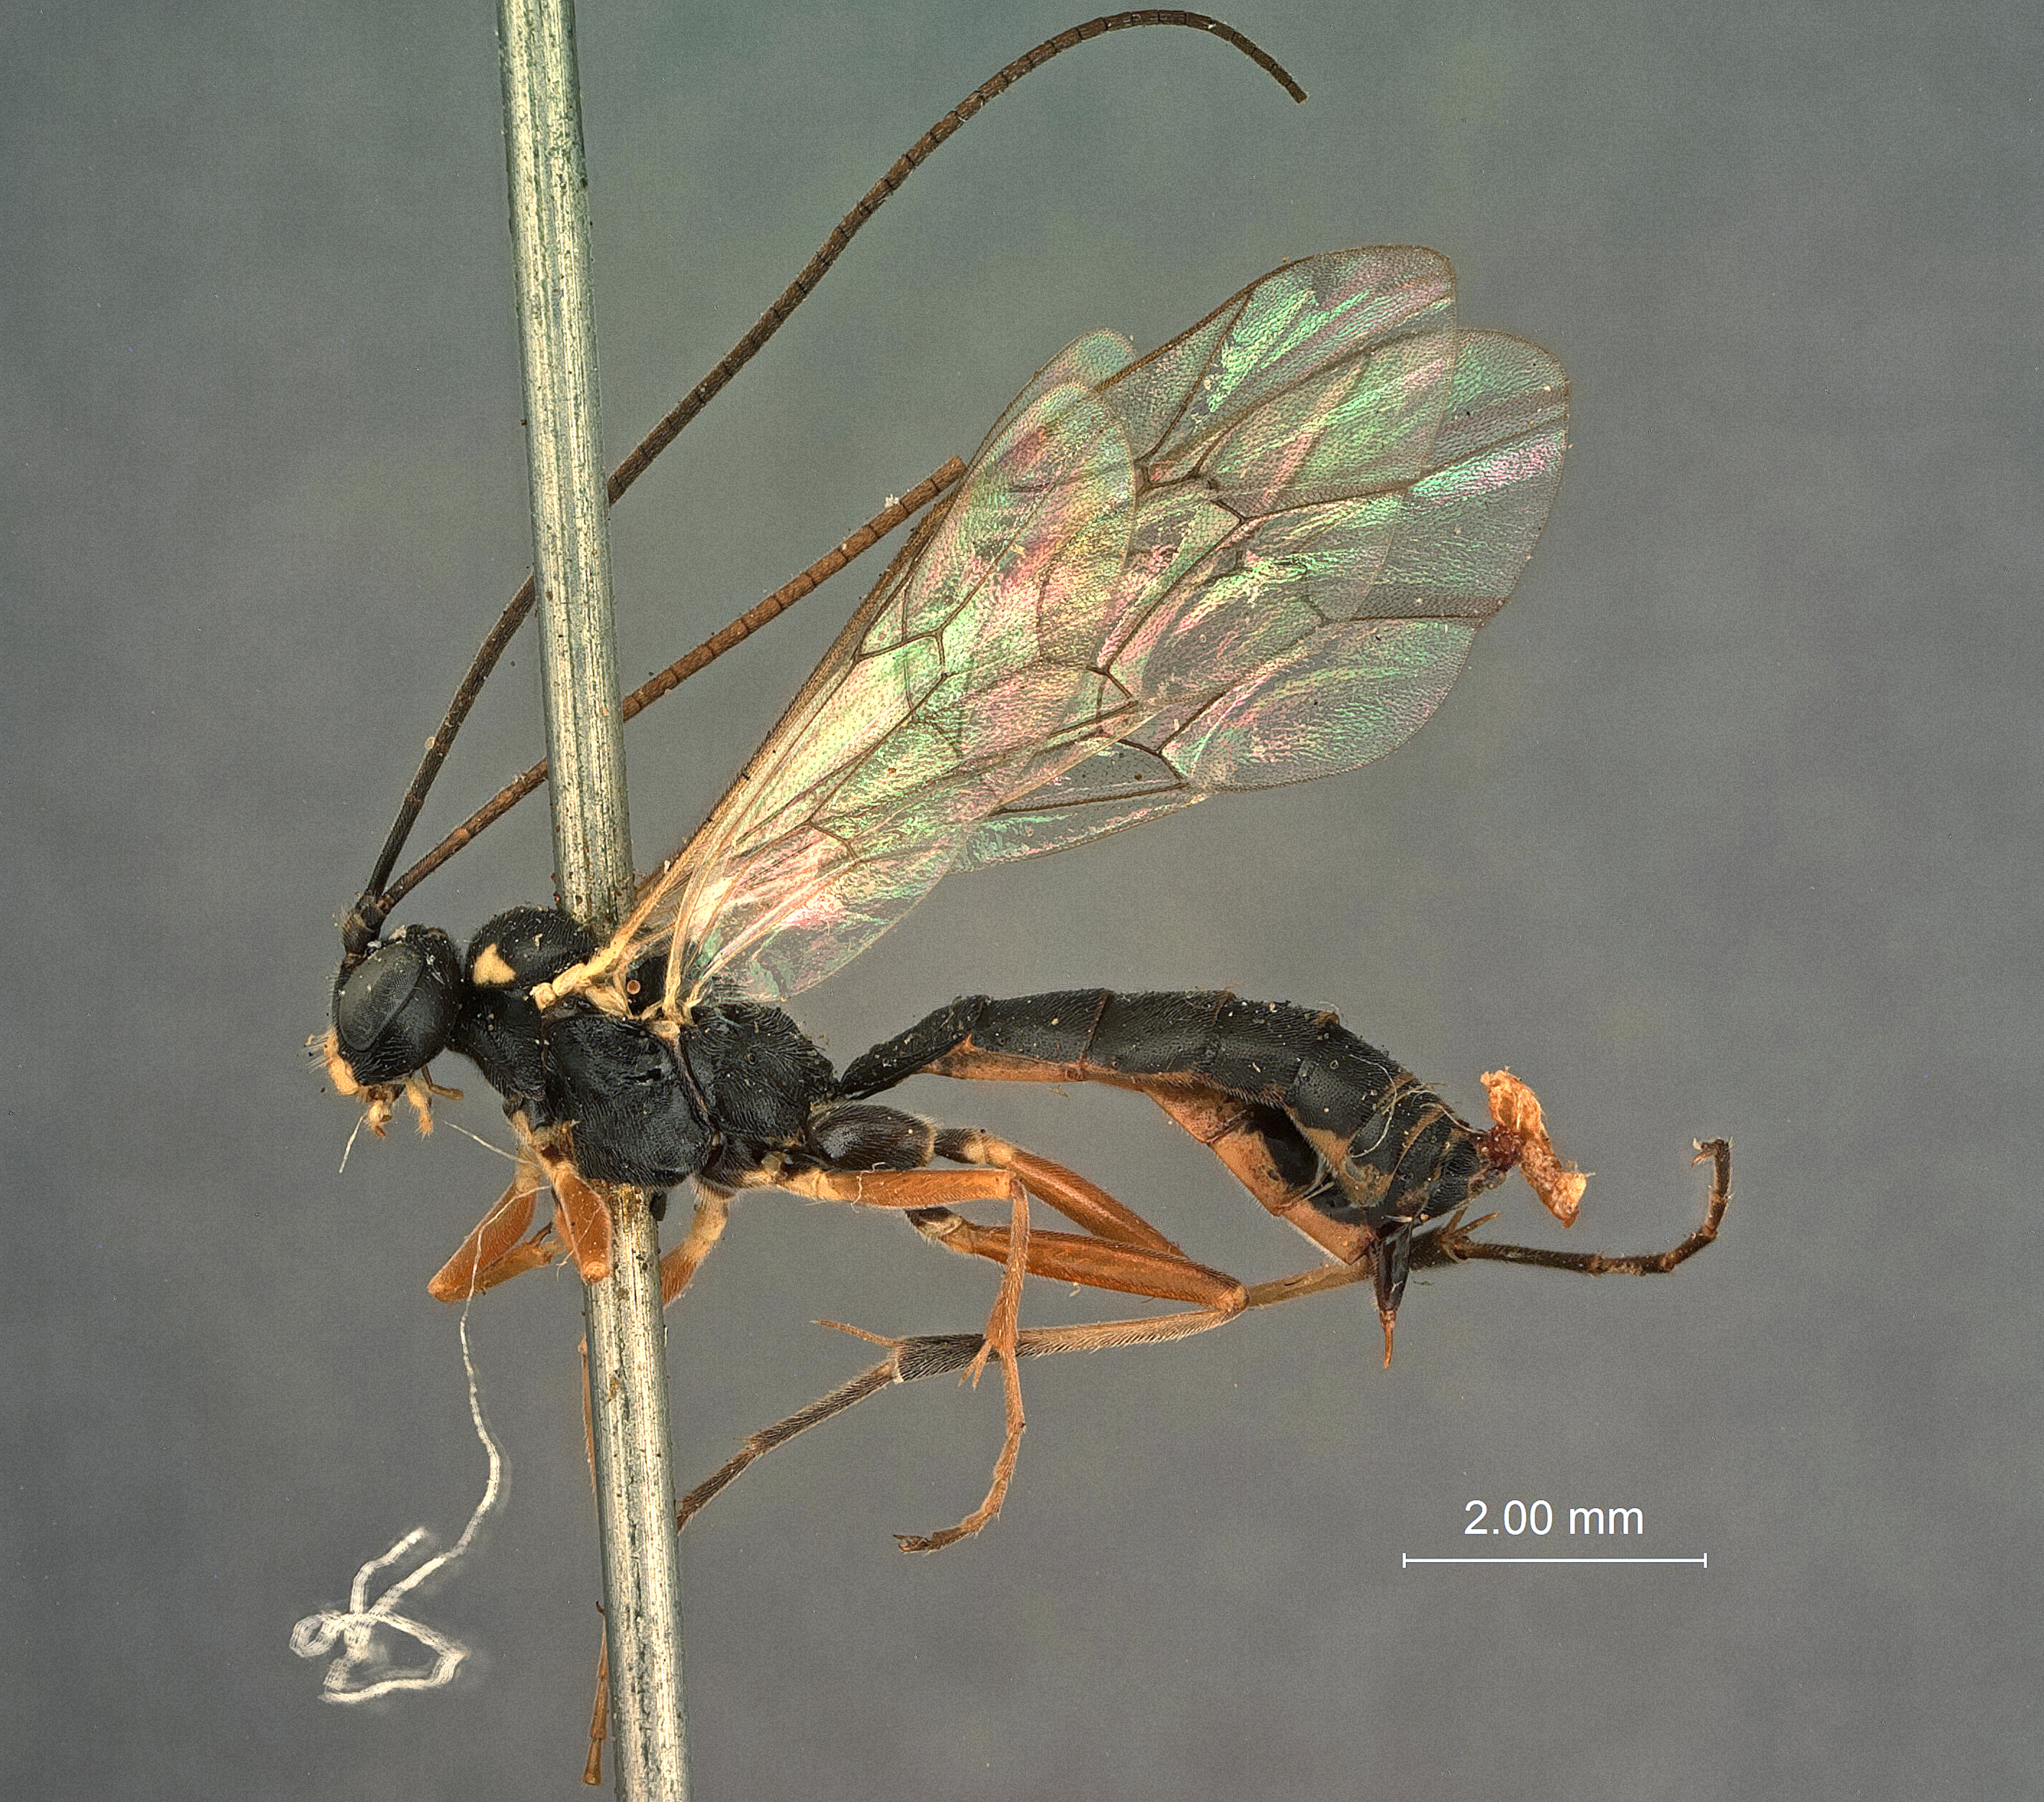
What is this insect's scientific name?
Calliphrurus alaskensis
